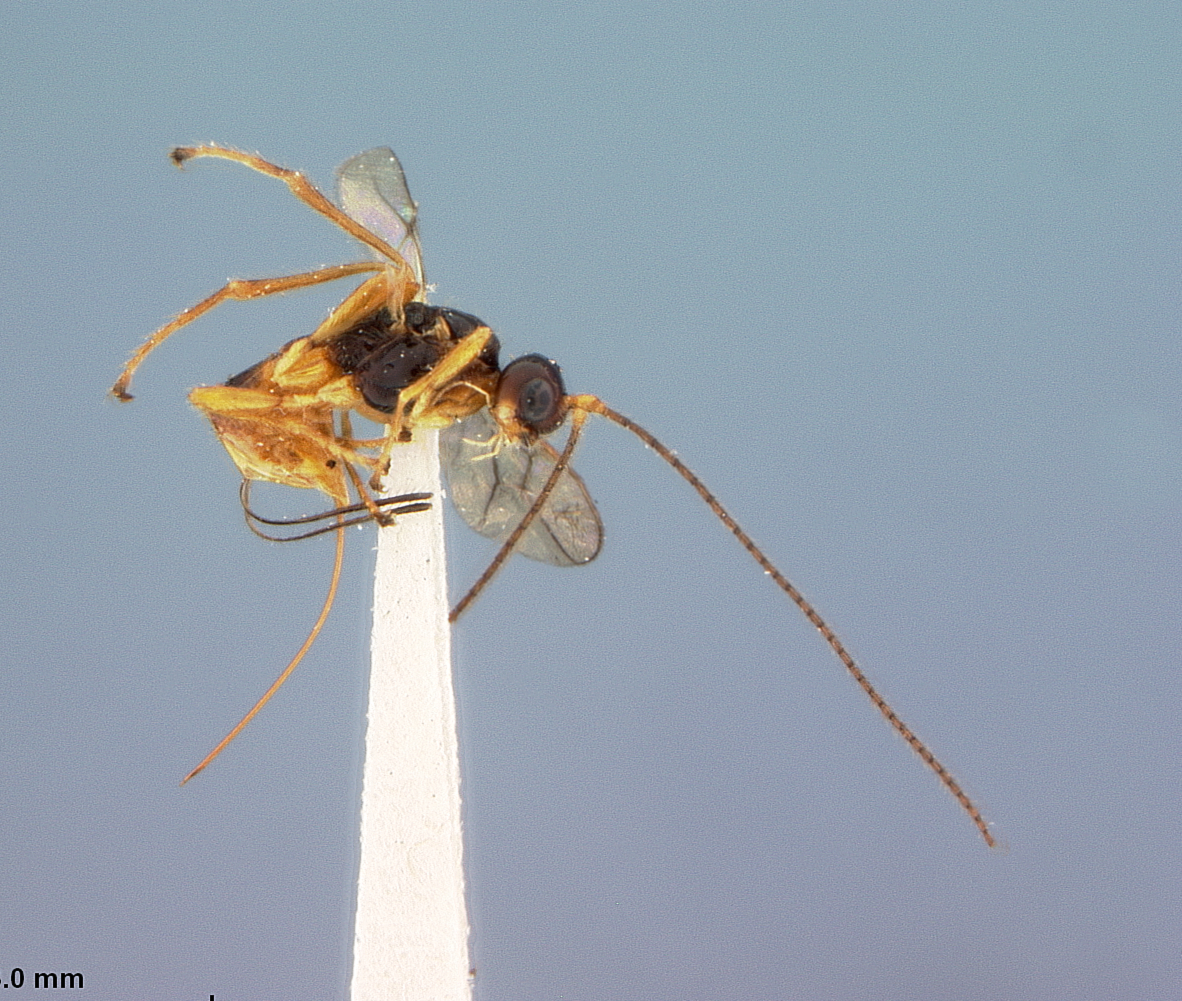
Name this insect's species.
Phaenocarpa rossata
